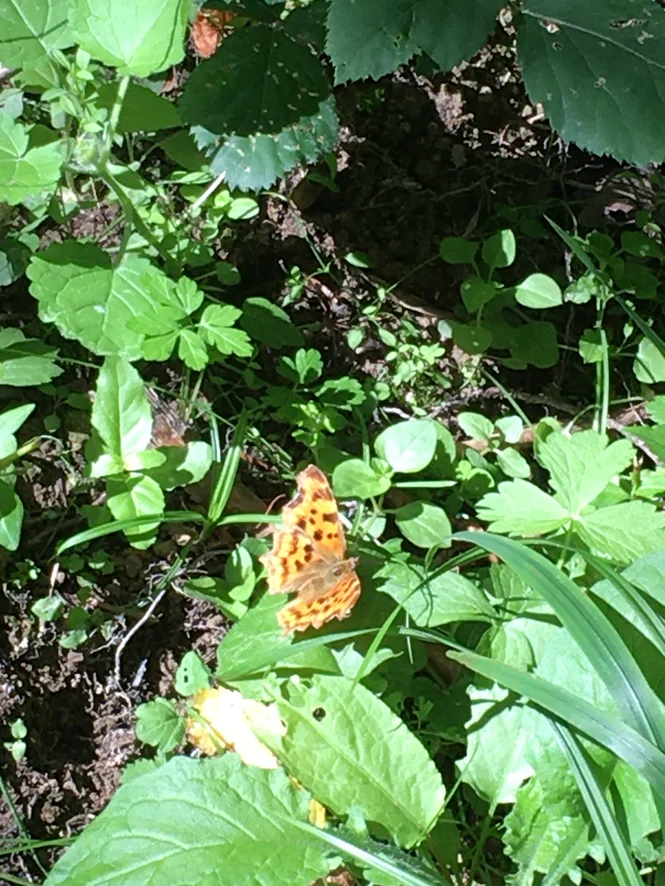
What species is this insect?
Polygonia c-album
